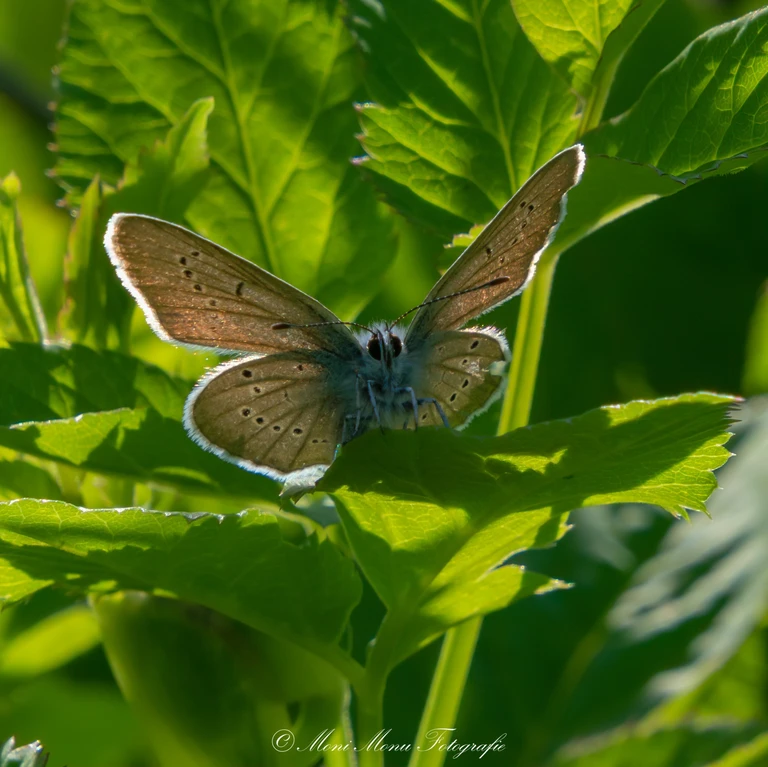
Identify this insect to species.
Cyaniris semiargus
